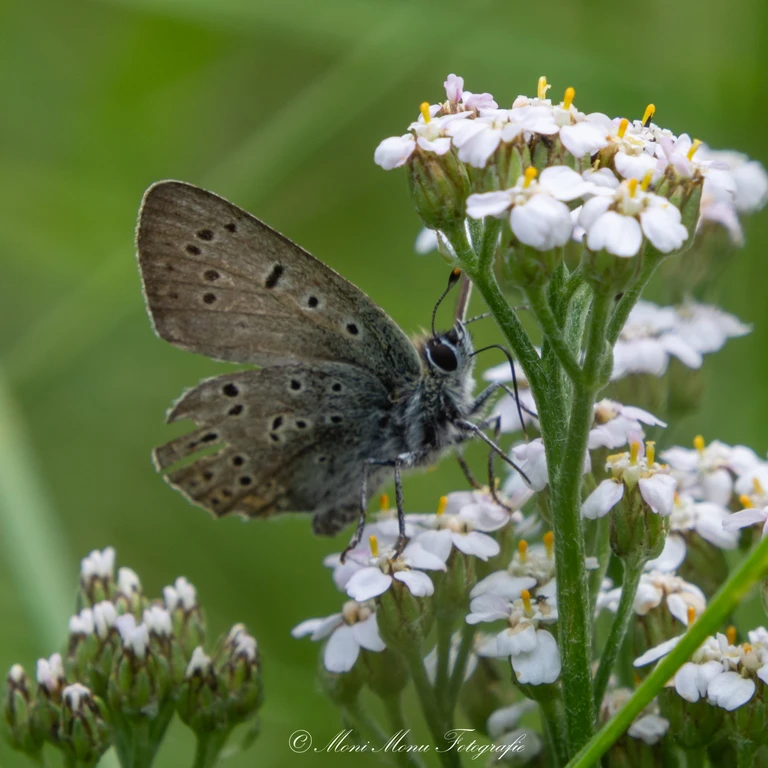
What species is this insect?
Lycaena tityrus (also Loweia tityrus)
